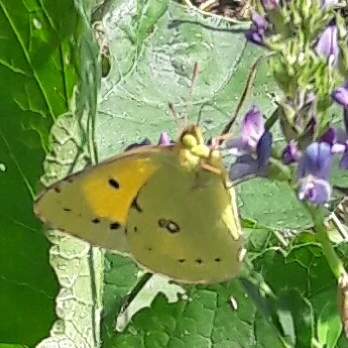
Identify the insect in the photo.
Colias croceus
